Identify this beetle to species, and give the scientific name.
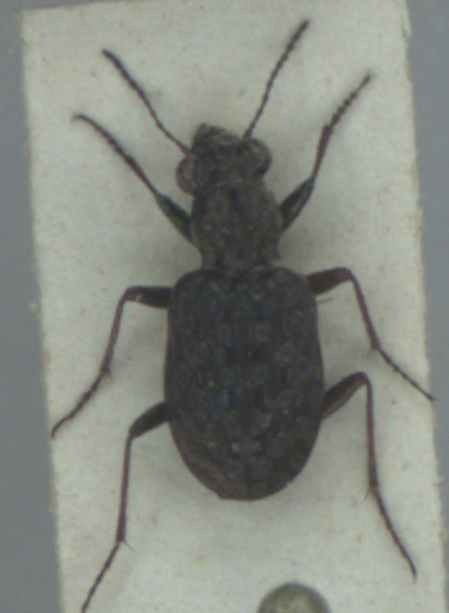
Elaphrus cupreus
